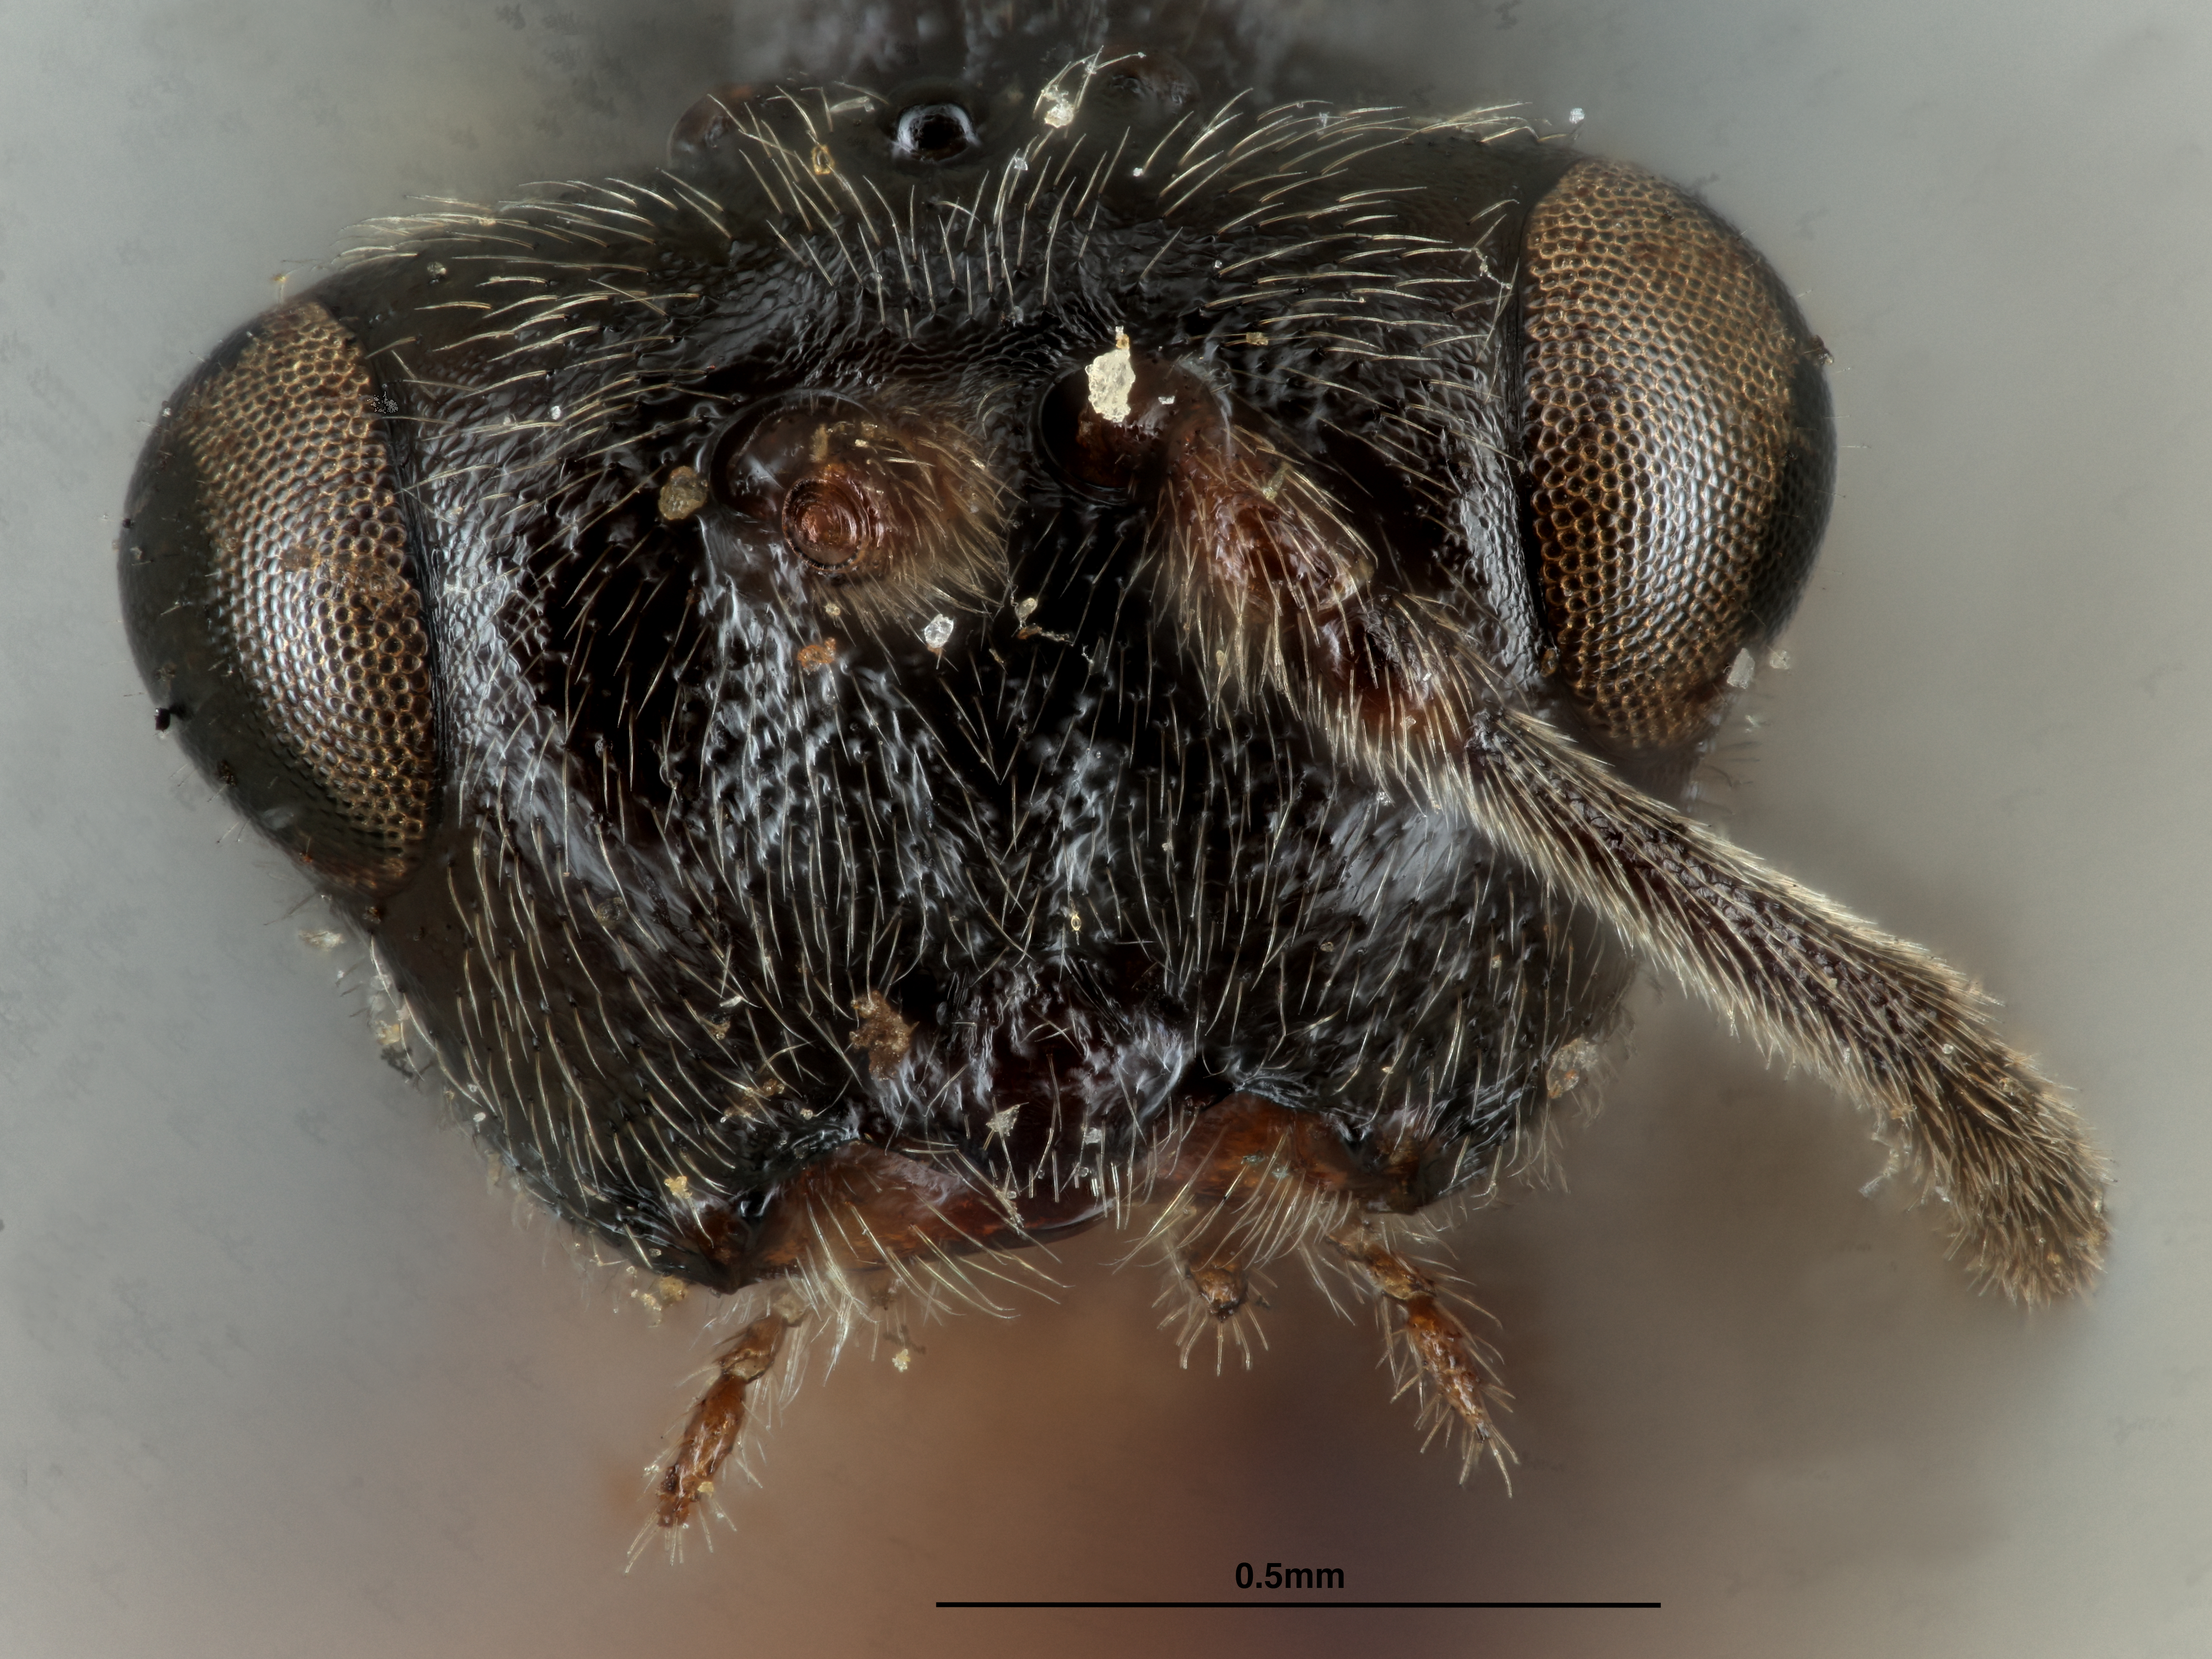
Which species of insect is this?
Rhodites polita
